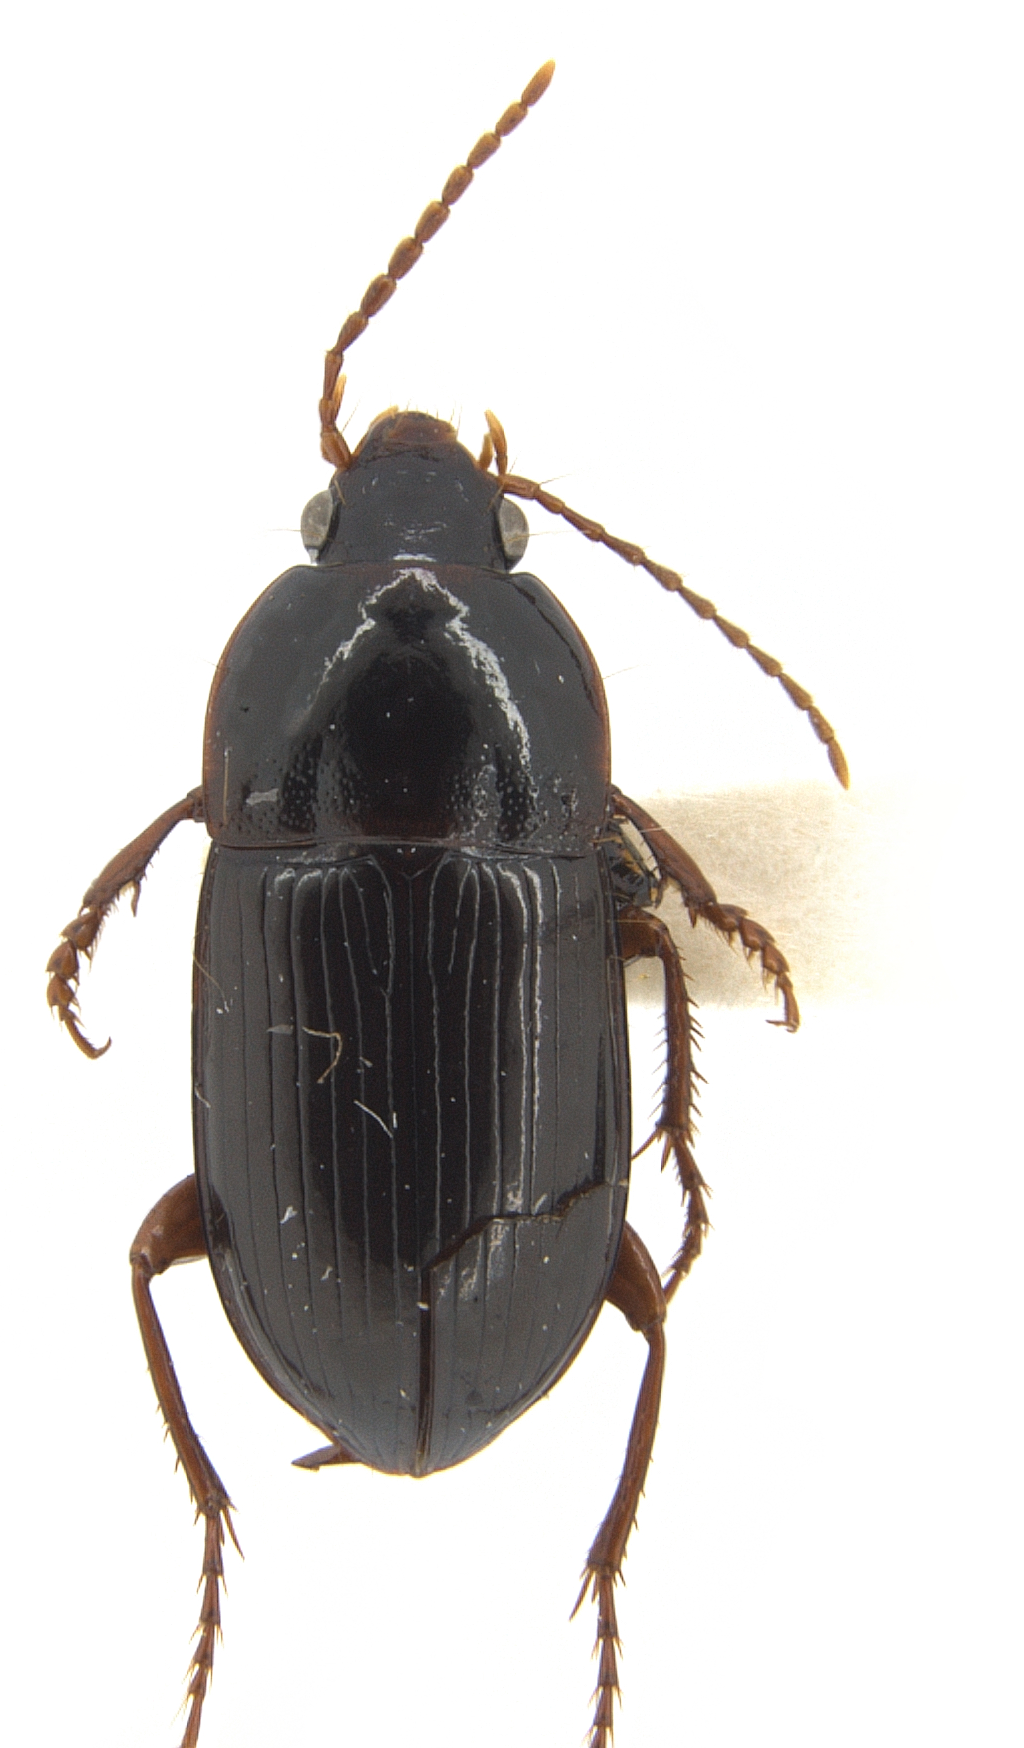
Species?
Celia sinuosa (also Amara sinuosa)
